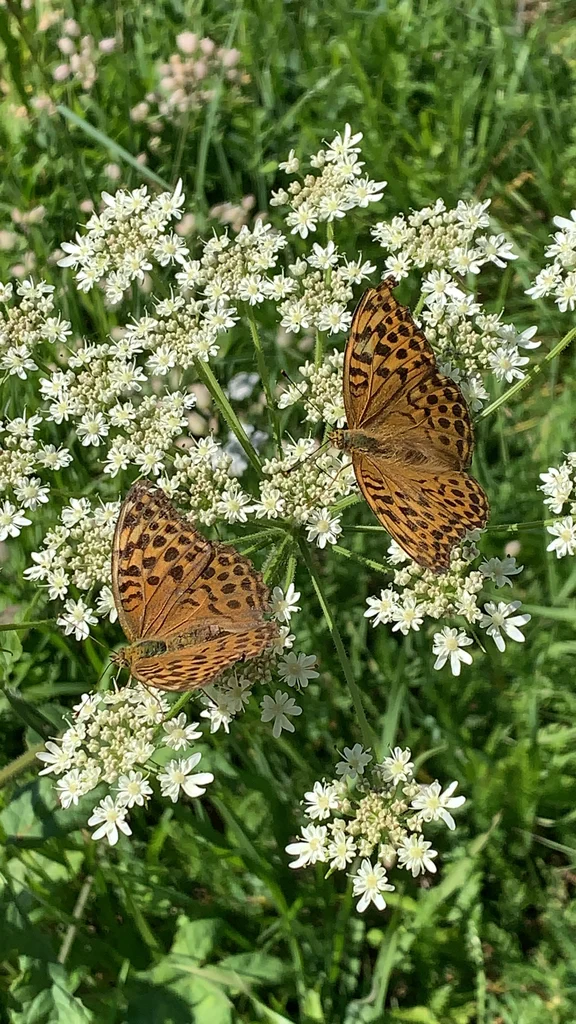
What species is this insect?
Argynnis paphia
